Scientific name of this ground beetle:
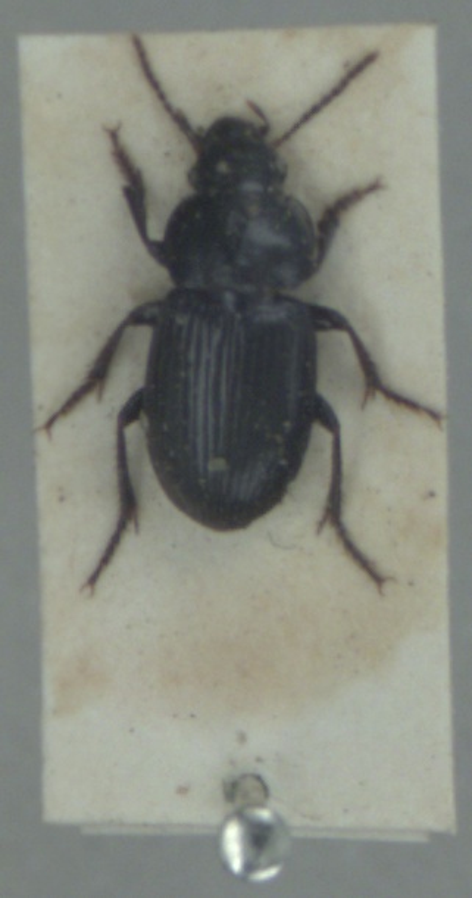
Harpalus neglectus
